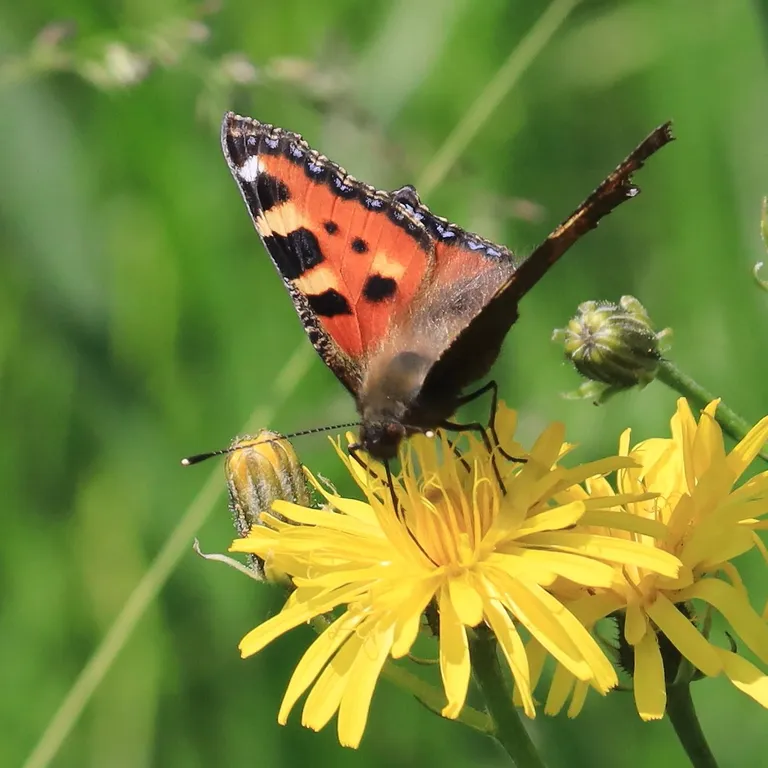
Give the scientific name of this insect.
Aglais urticae
